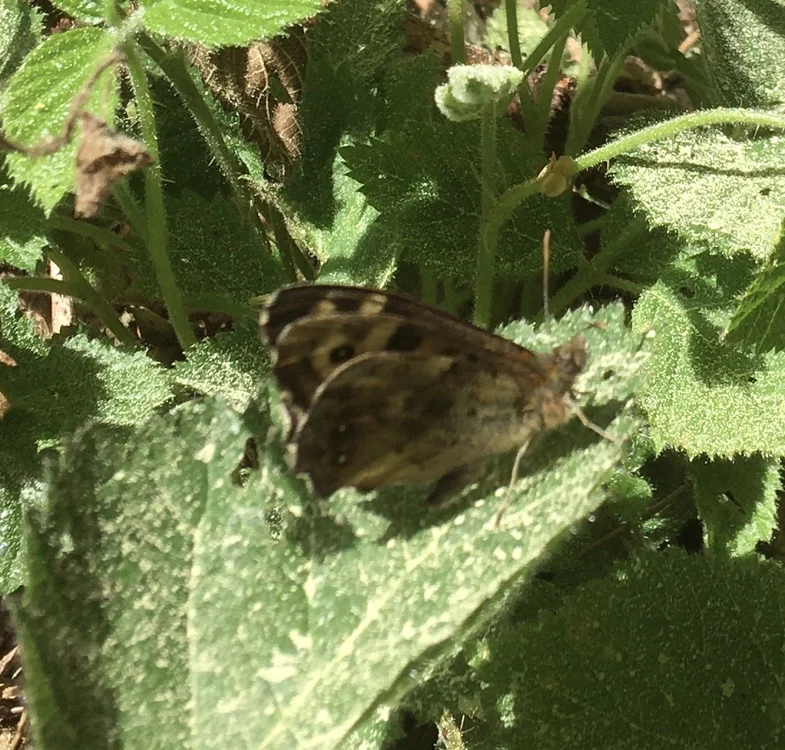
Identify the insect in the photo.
Pararge aegeria
